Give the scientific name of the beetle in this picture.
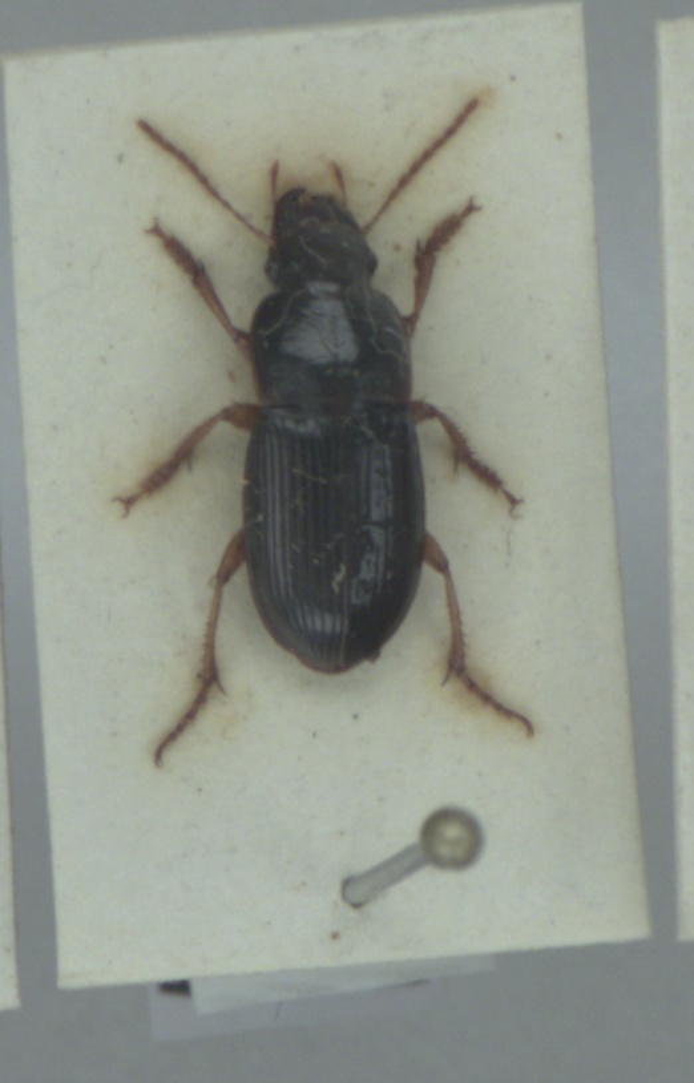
Harpalus latus
